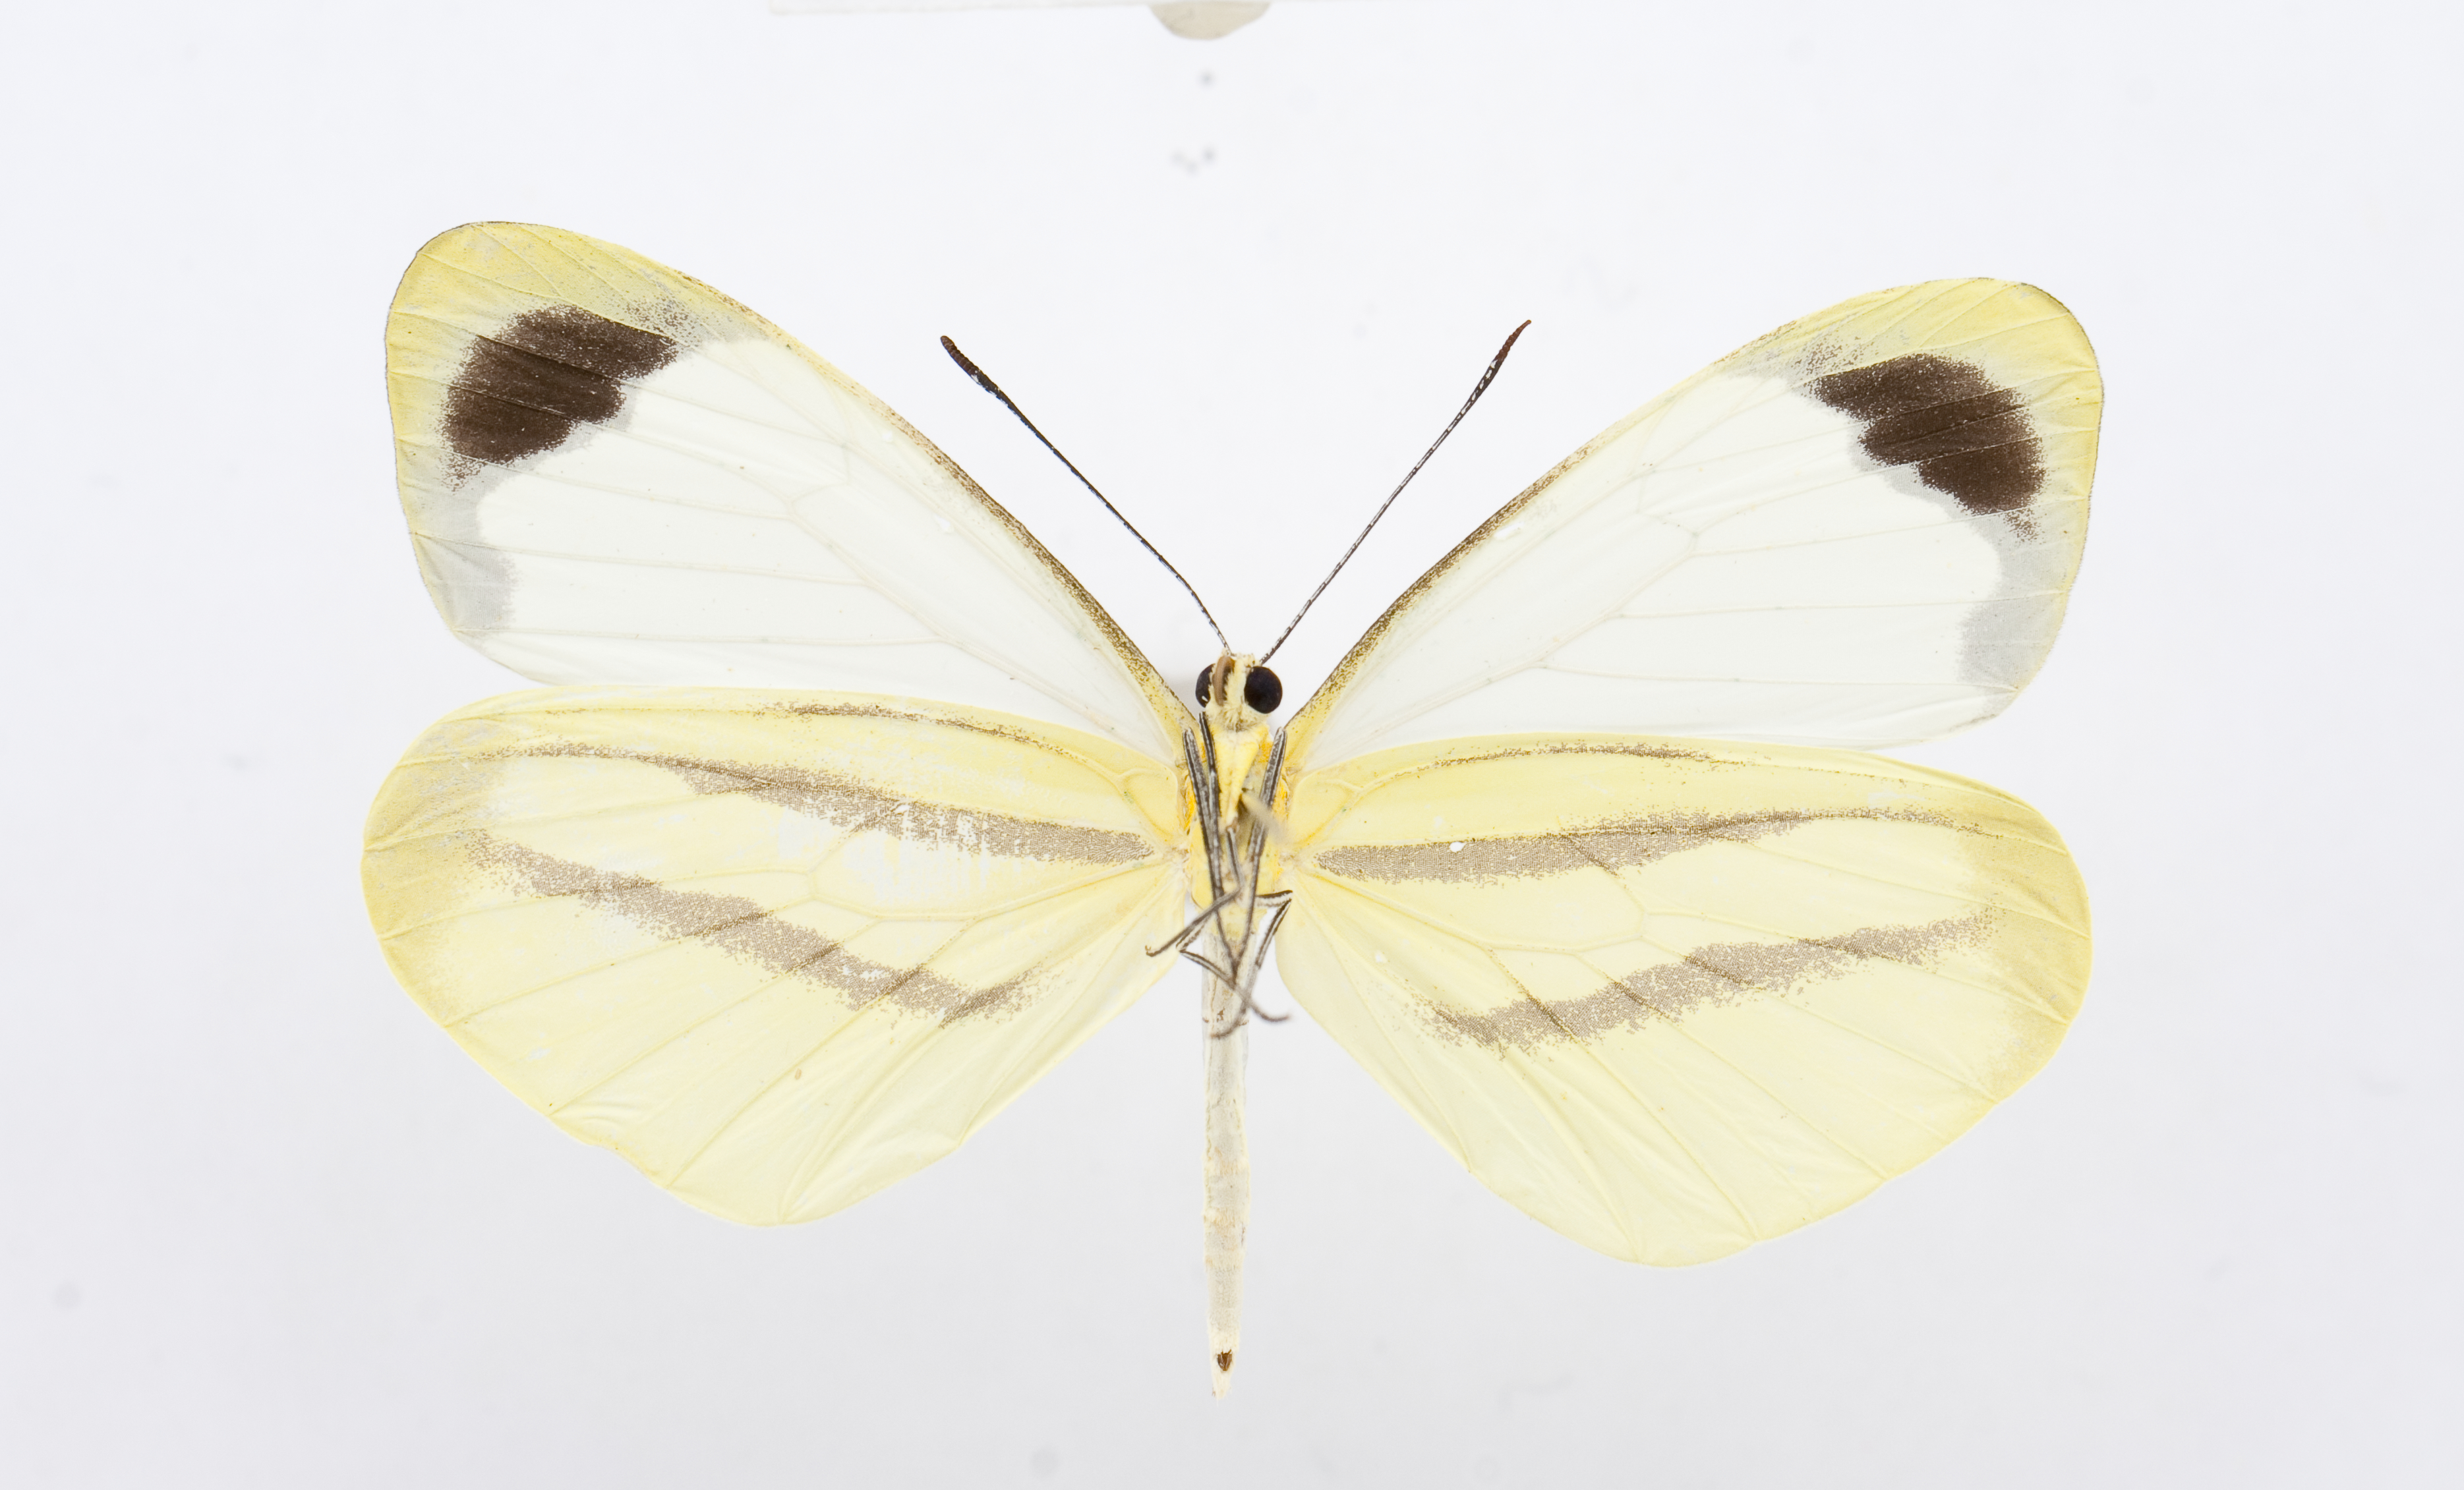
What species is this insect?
Enantia melite
